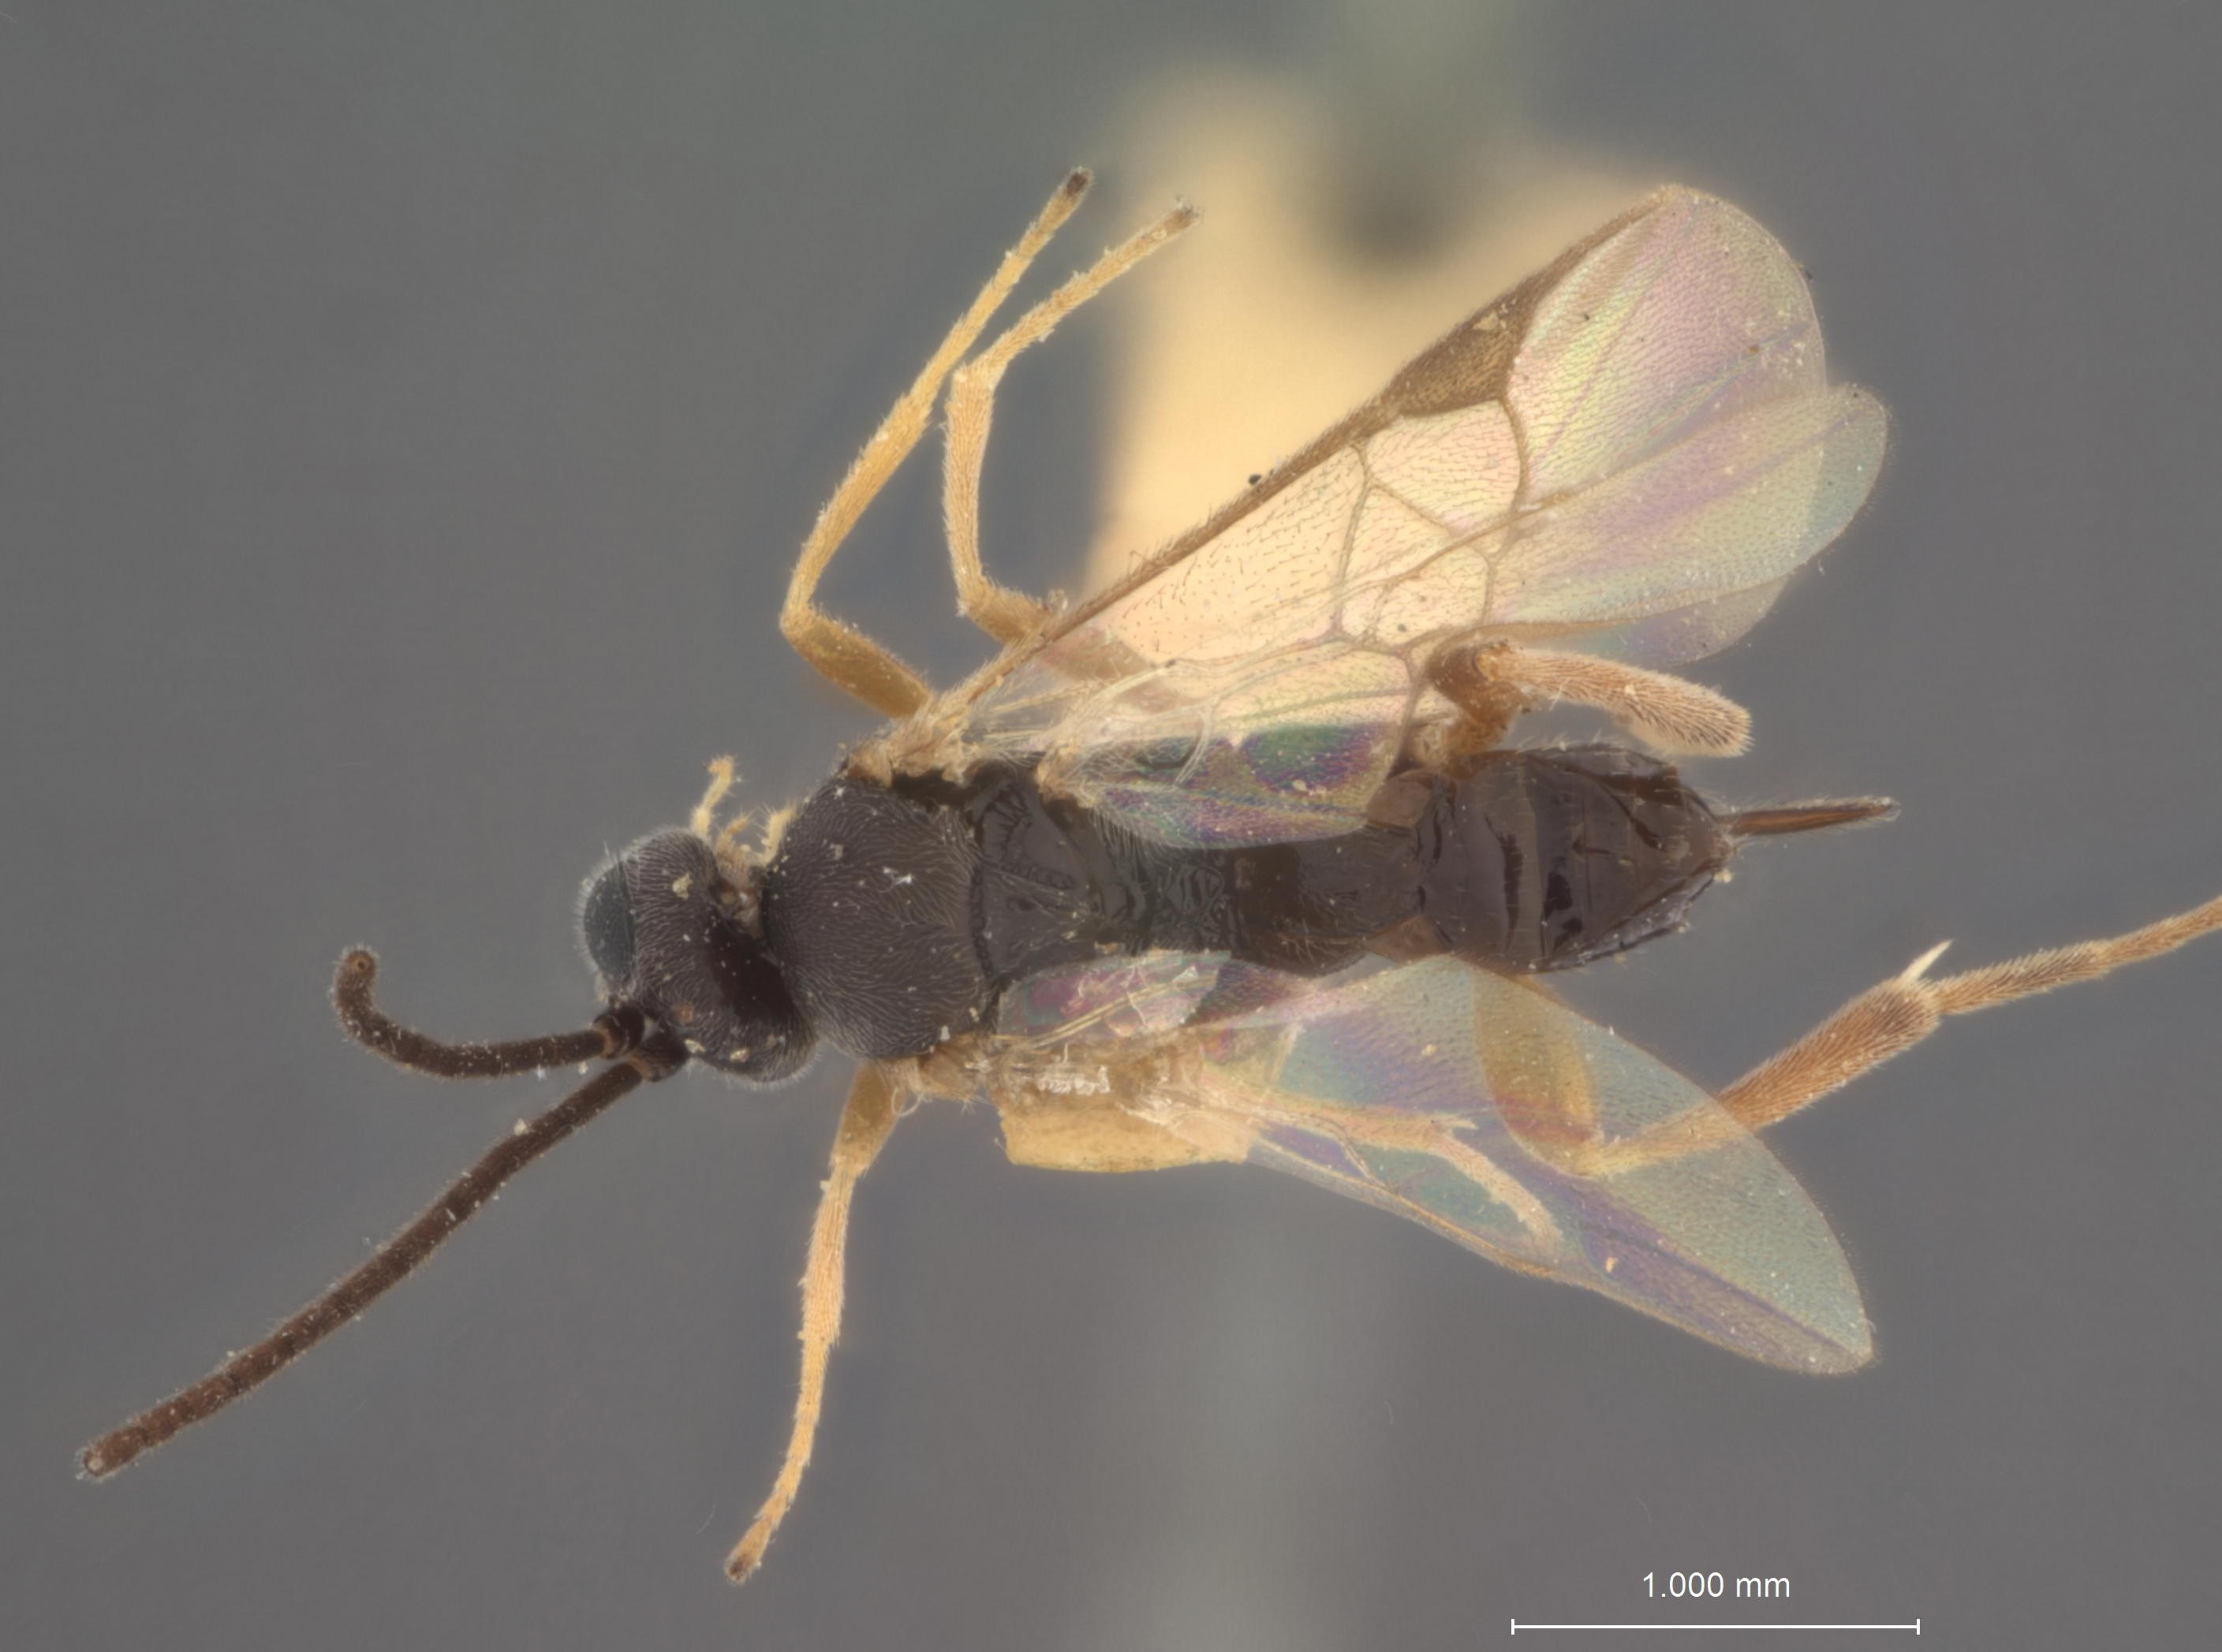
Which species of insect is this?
Apanteles pseudoglossae
